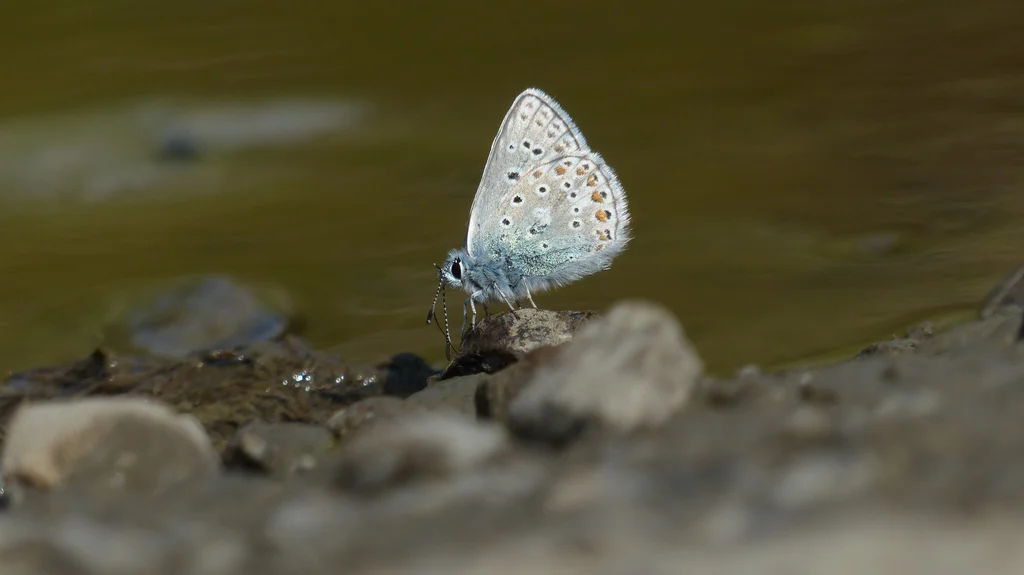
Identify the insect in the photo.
Polyommatus eros
